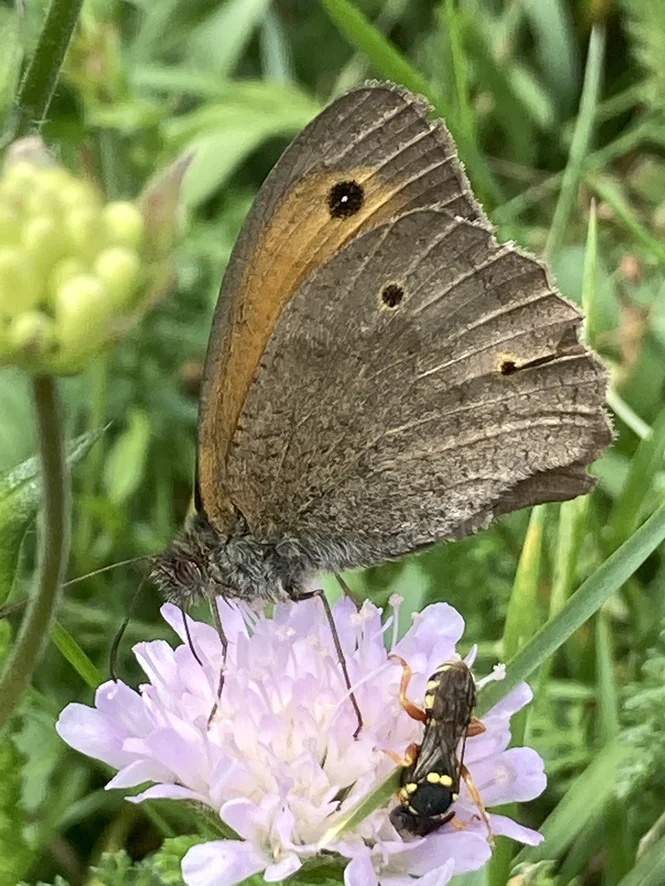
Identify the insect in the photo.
Maniola jurtina
